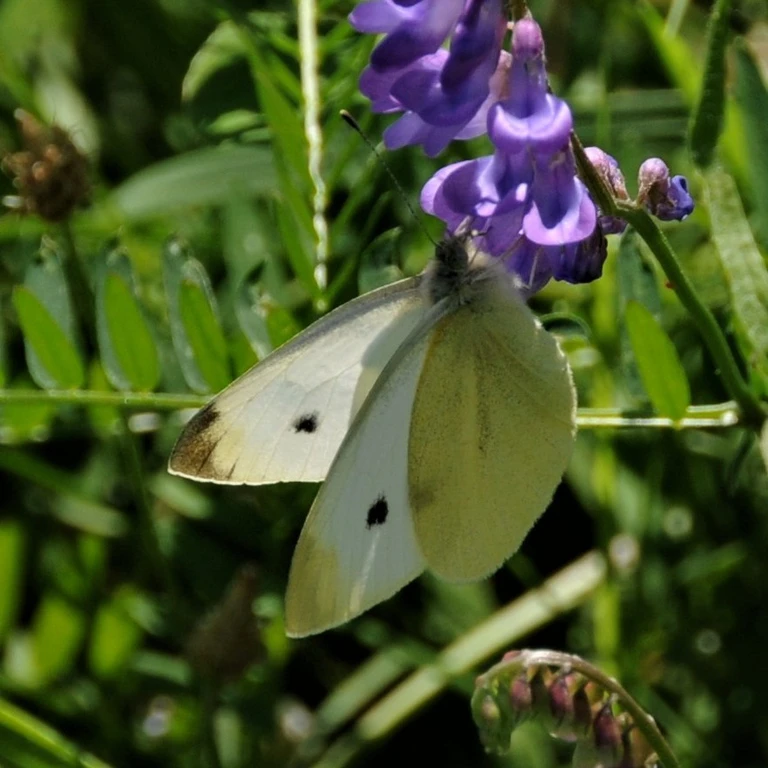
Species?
Pieris rapae
